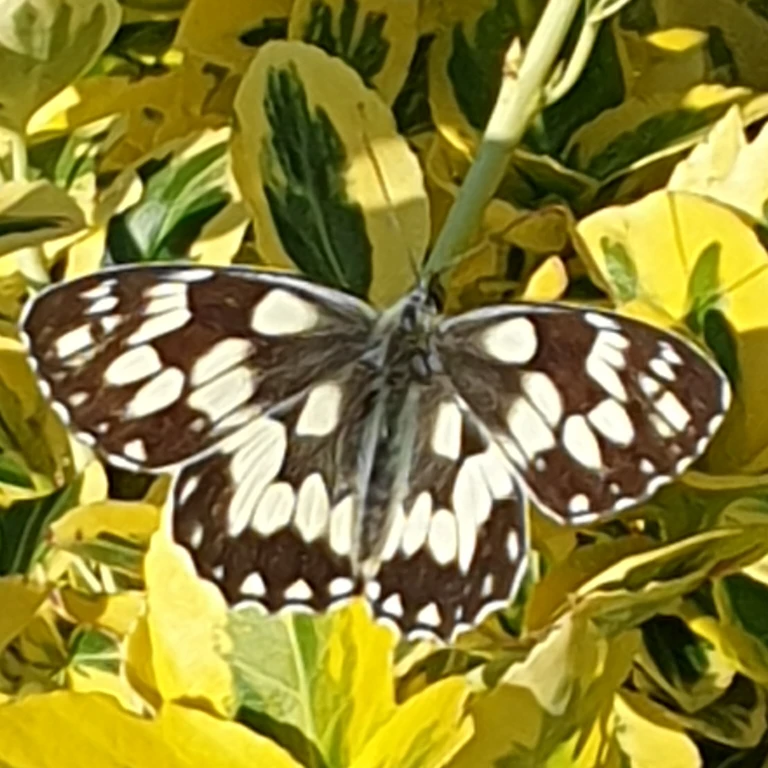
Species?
Melanargia galathea
